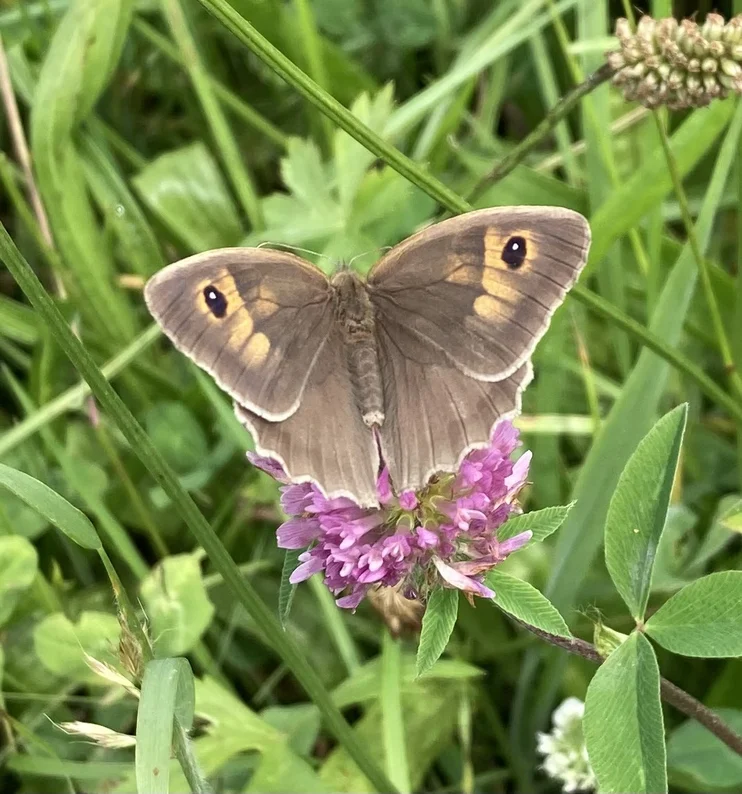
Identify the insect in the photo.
Maniola jurtina
